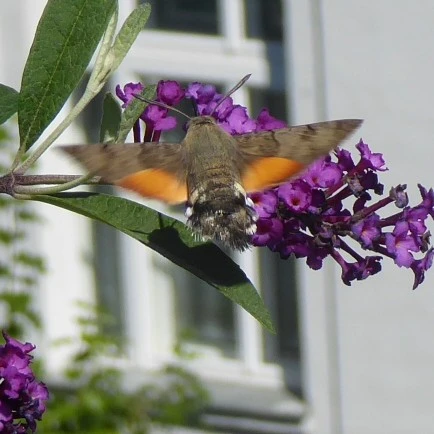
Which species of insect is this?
Macroglossum stellatarum
